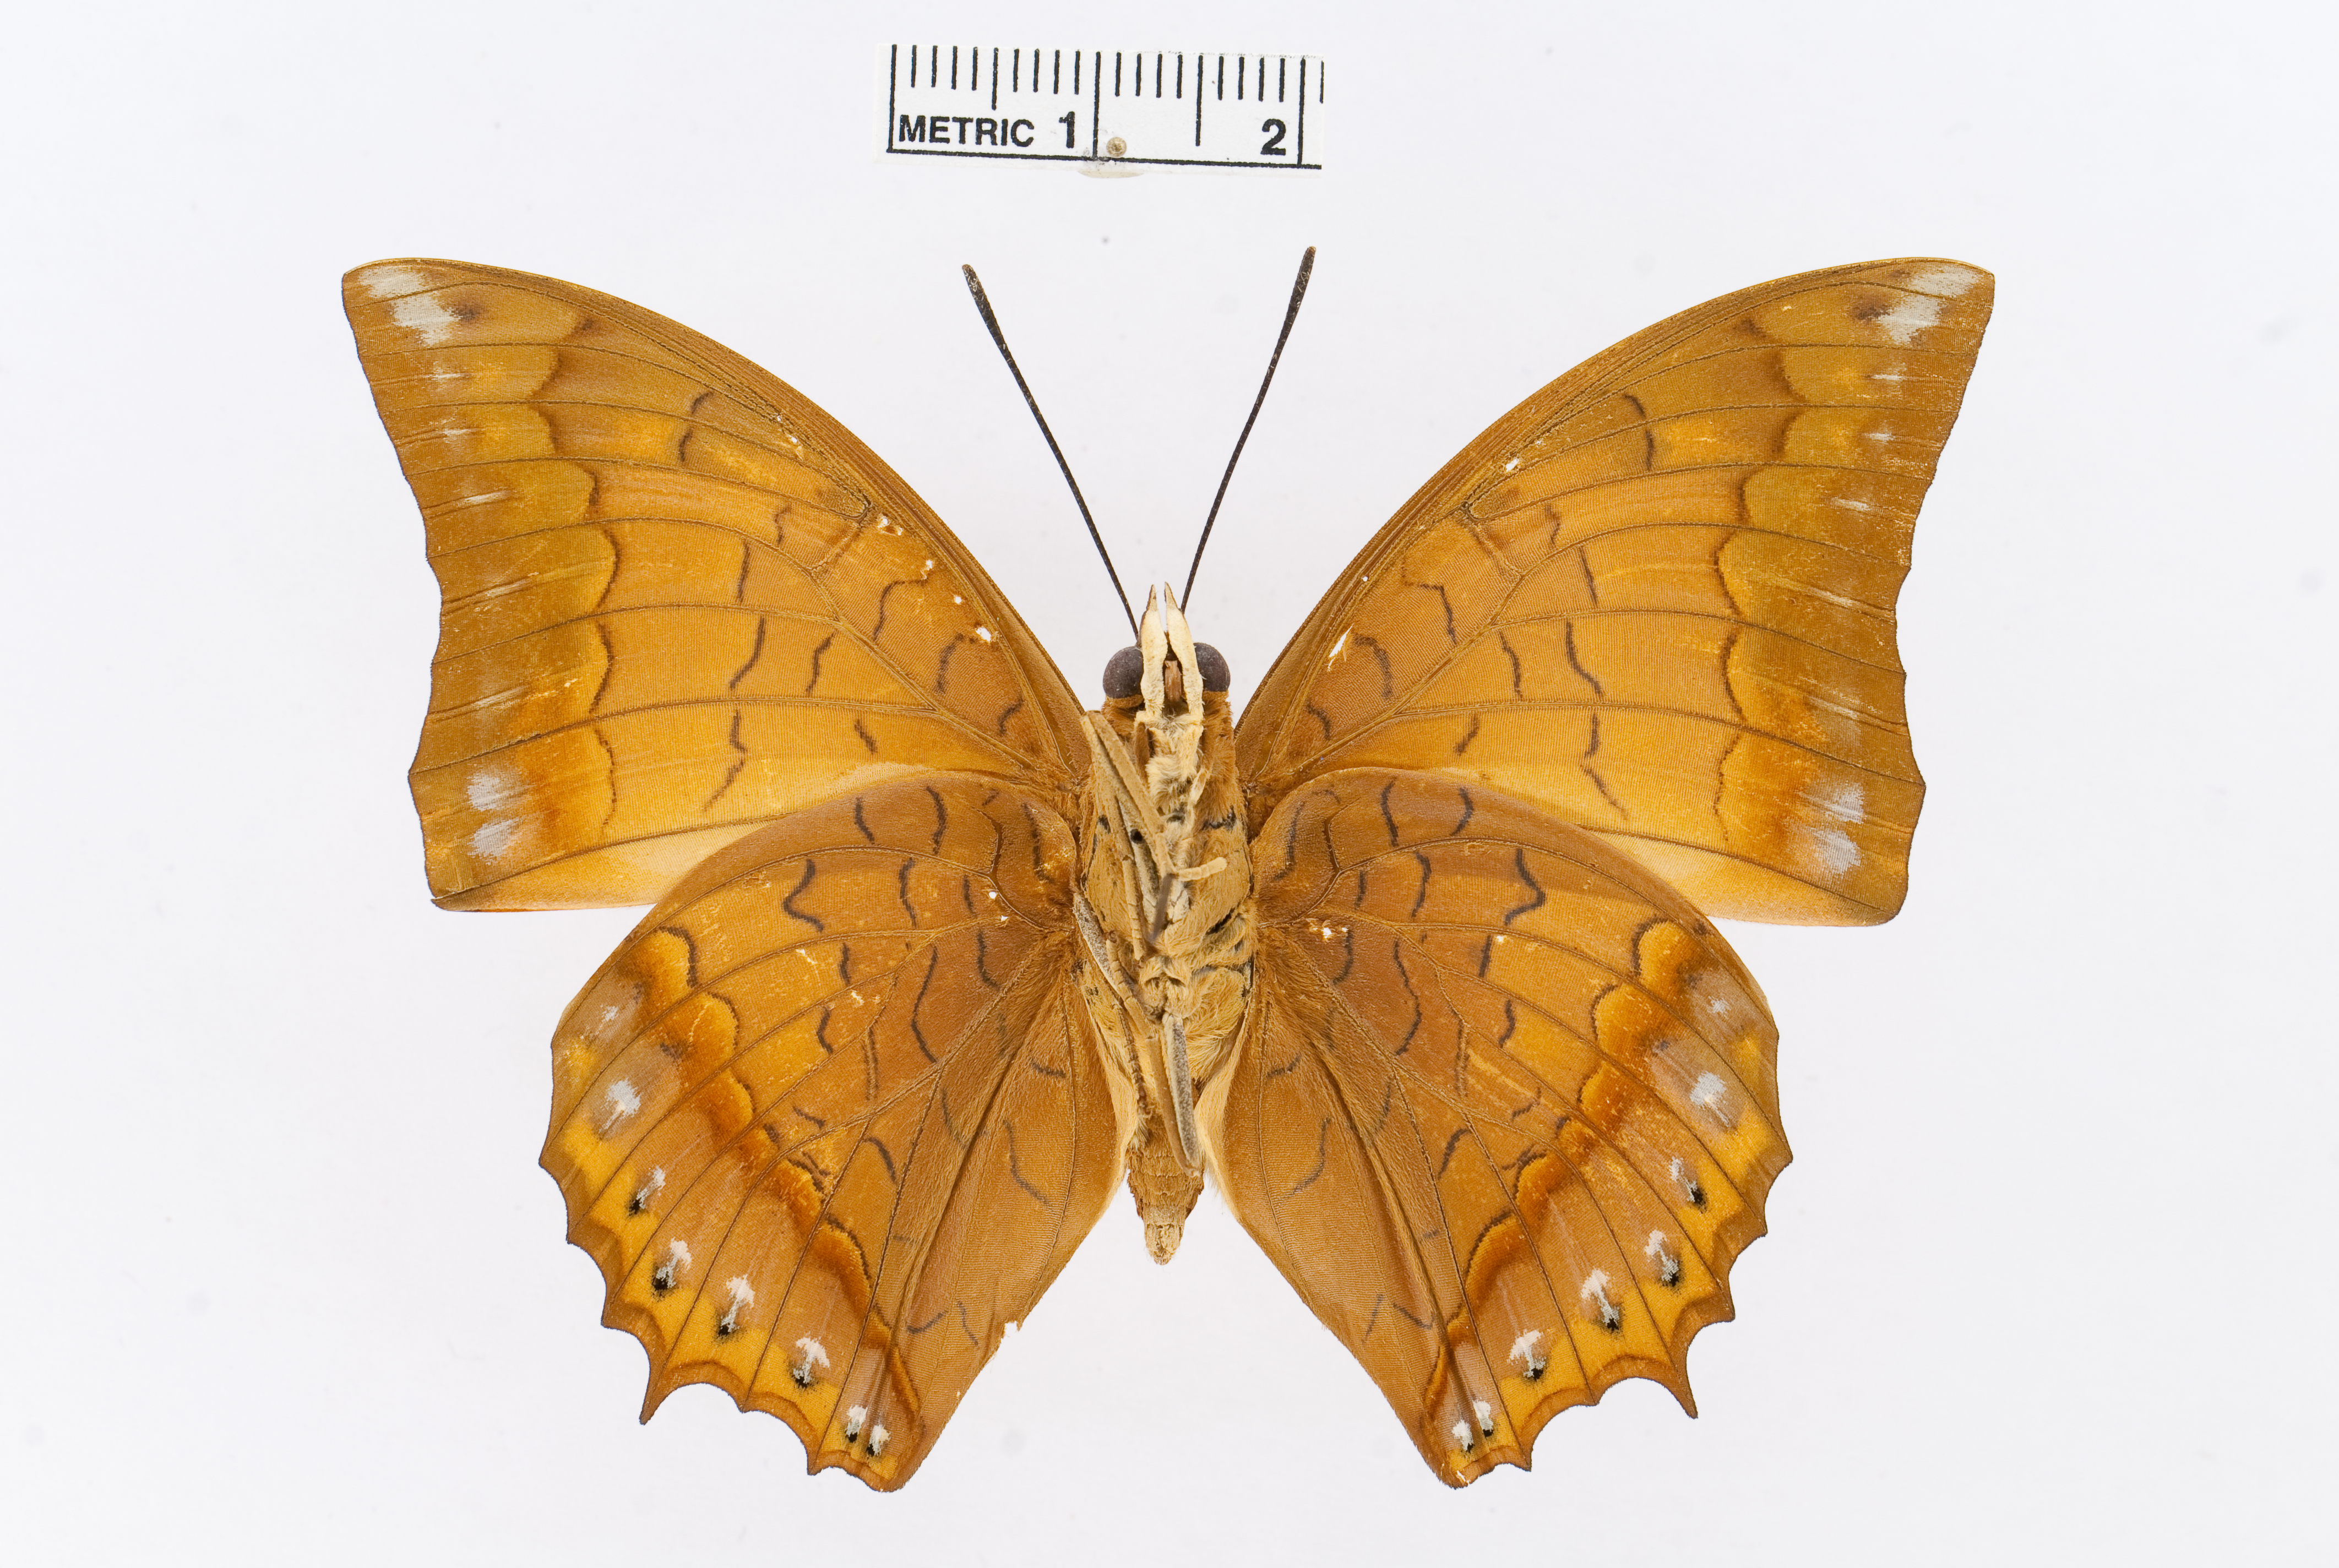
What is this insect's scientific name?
Charaxes affinis
